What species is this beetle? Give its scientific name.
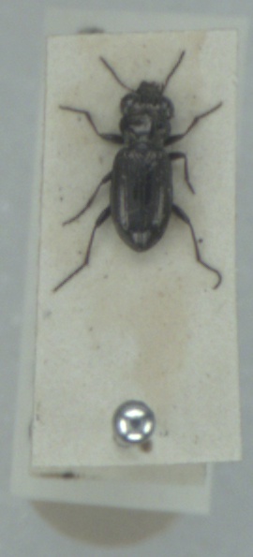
Notiophilus palustris
